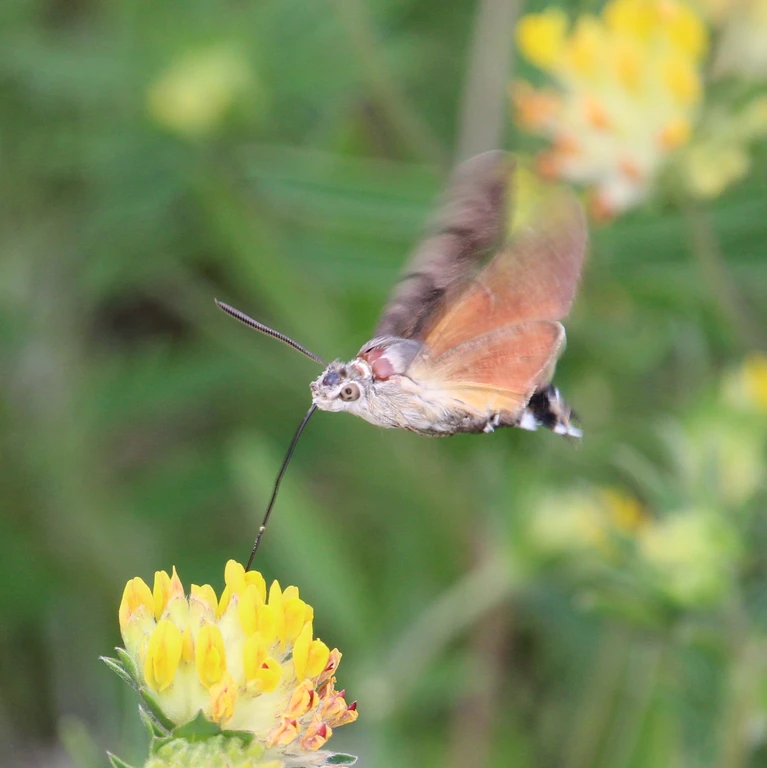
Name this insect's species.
Macroglossum stellatarum
